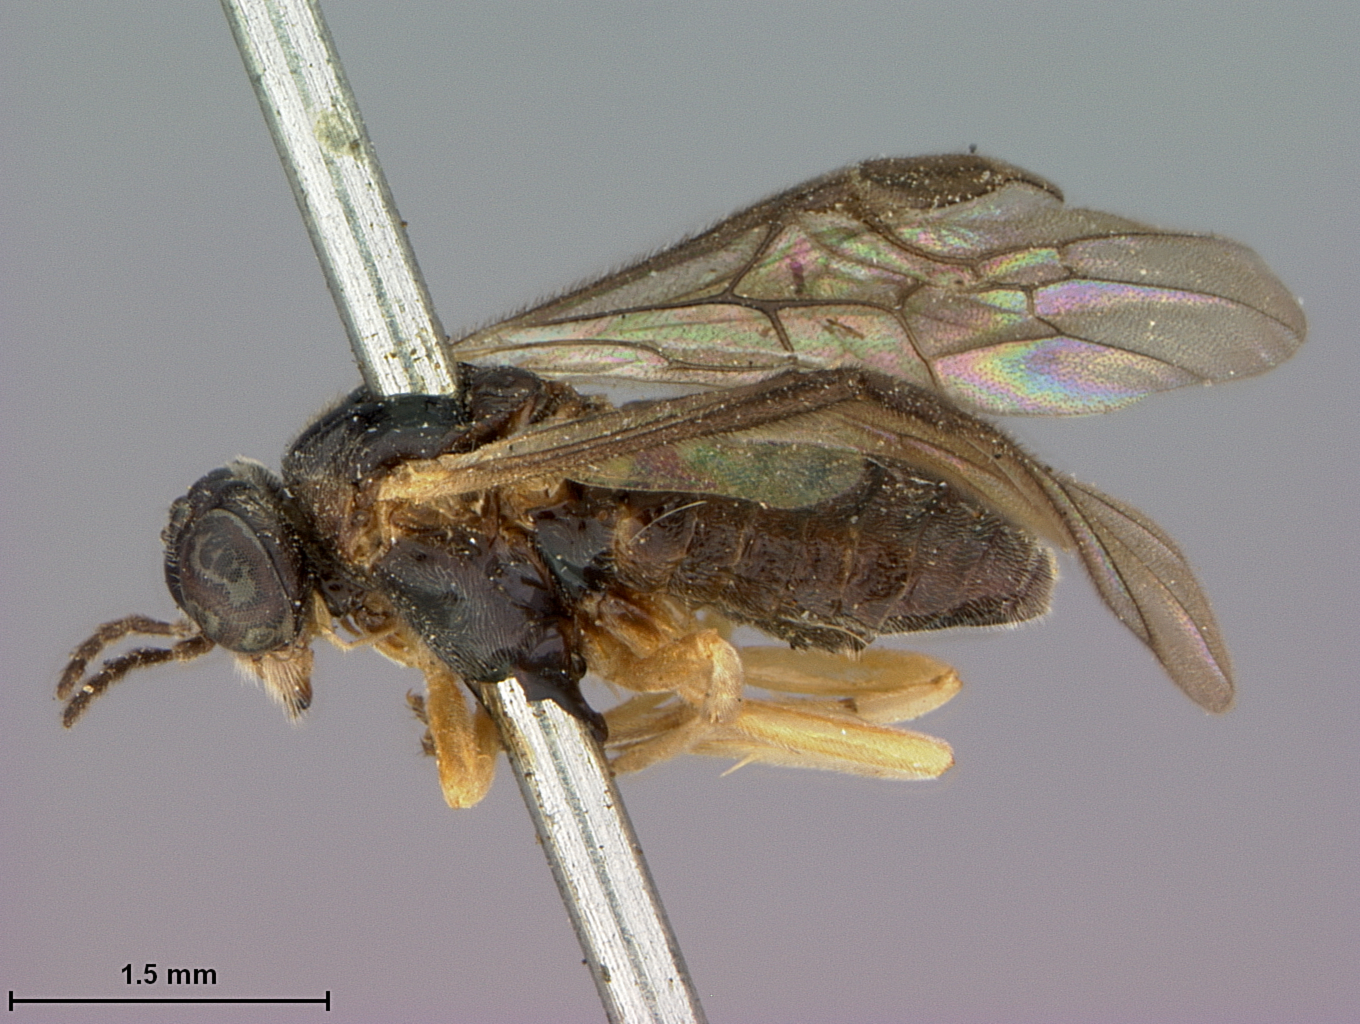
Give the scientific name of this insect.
Acordulecera caryae
